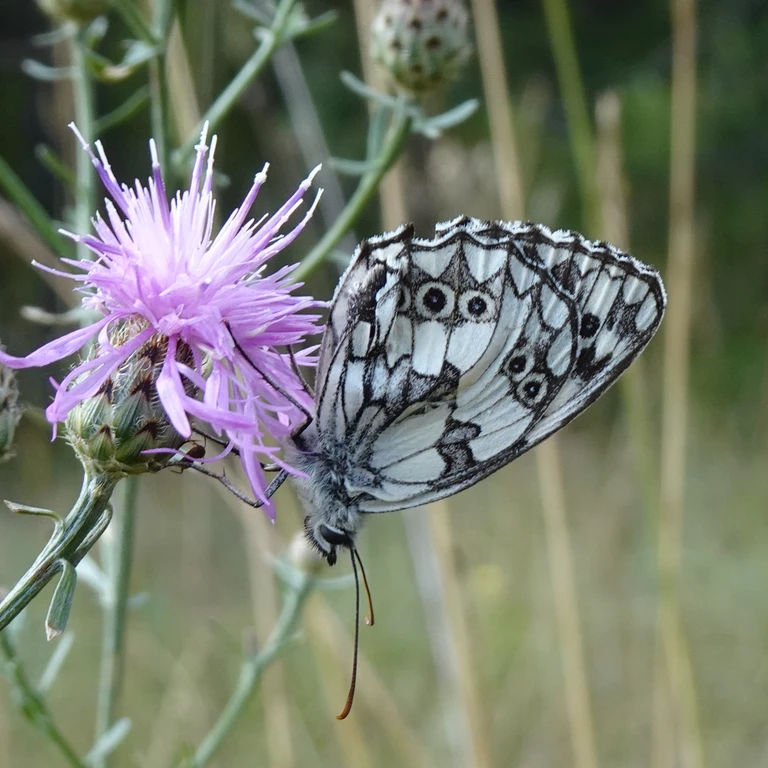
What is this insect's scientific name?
Melanargia galathea
